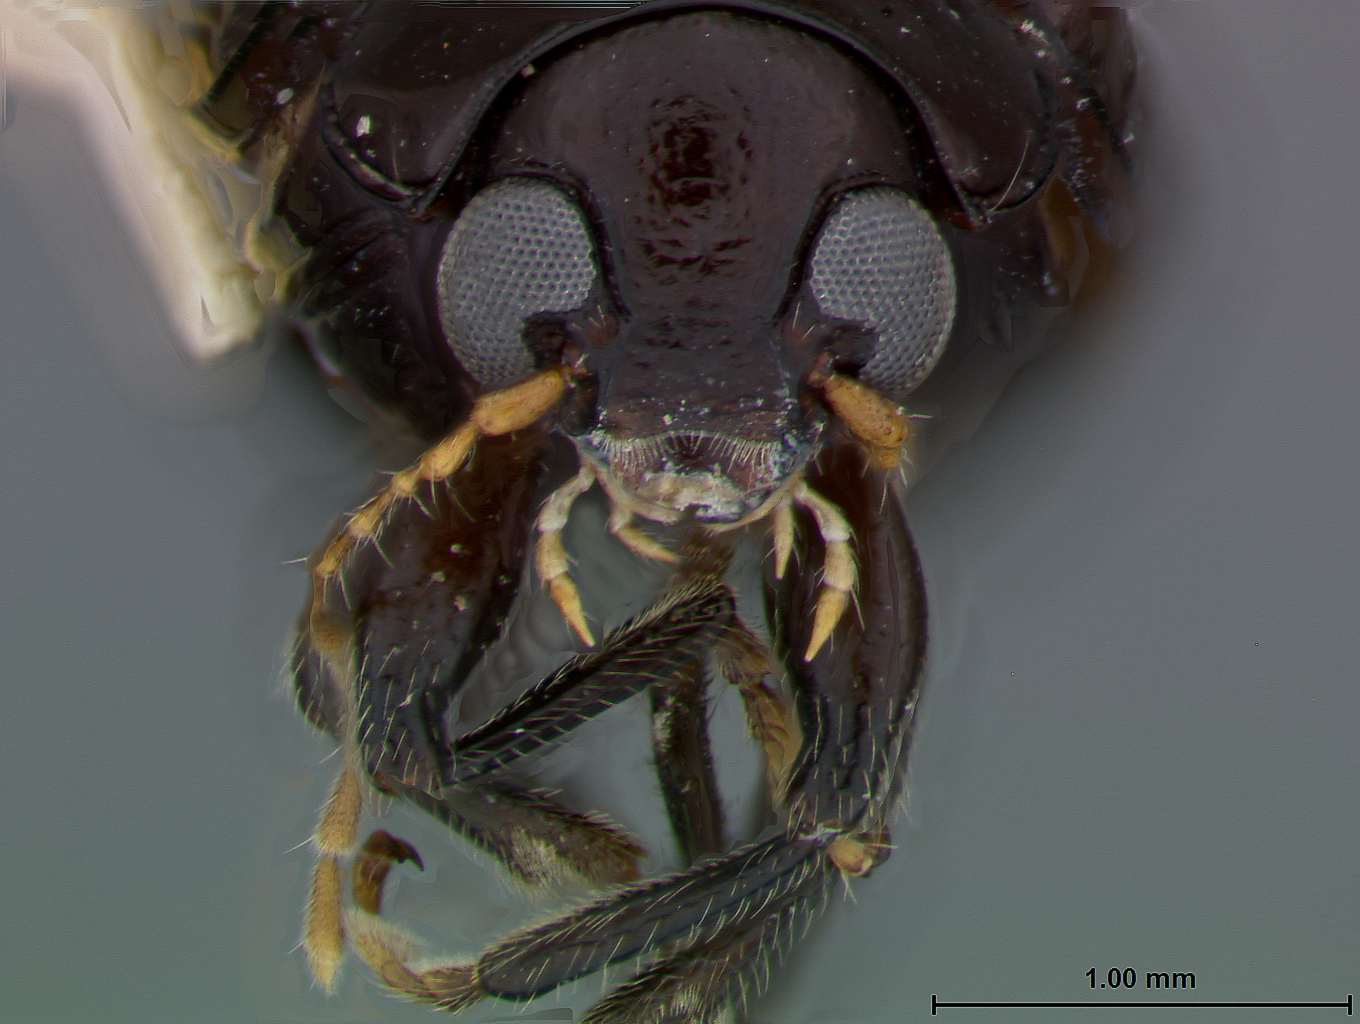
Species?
Metachroma oakleyi
